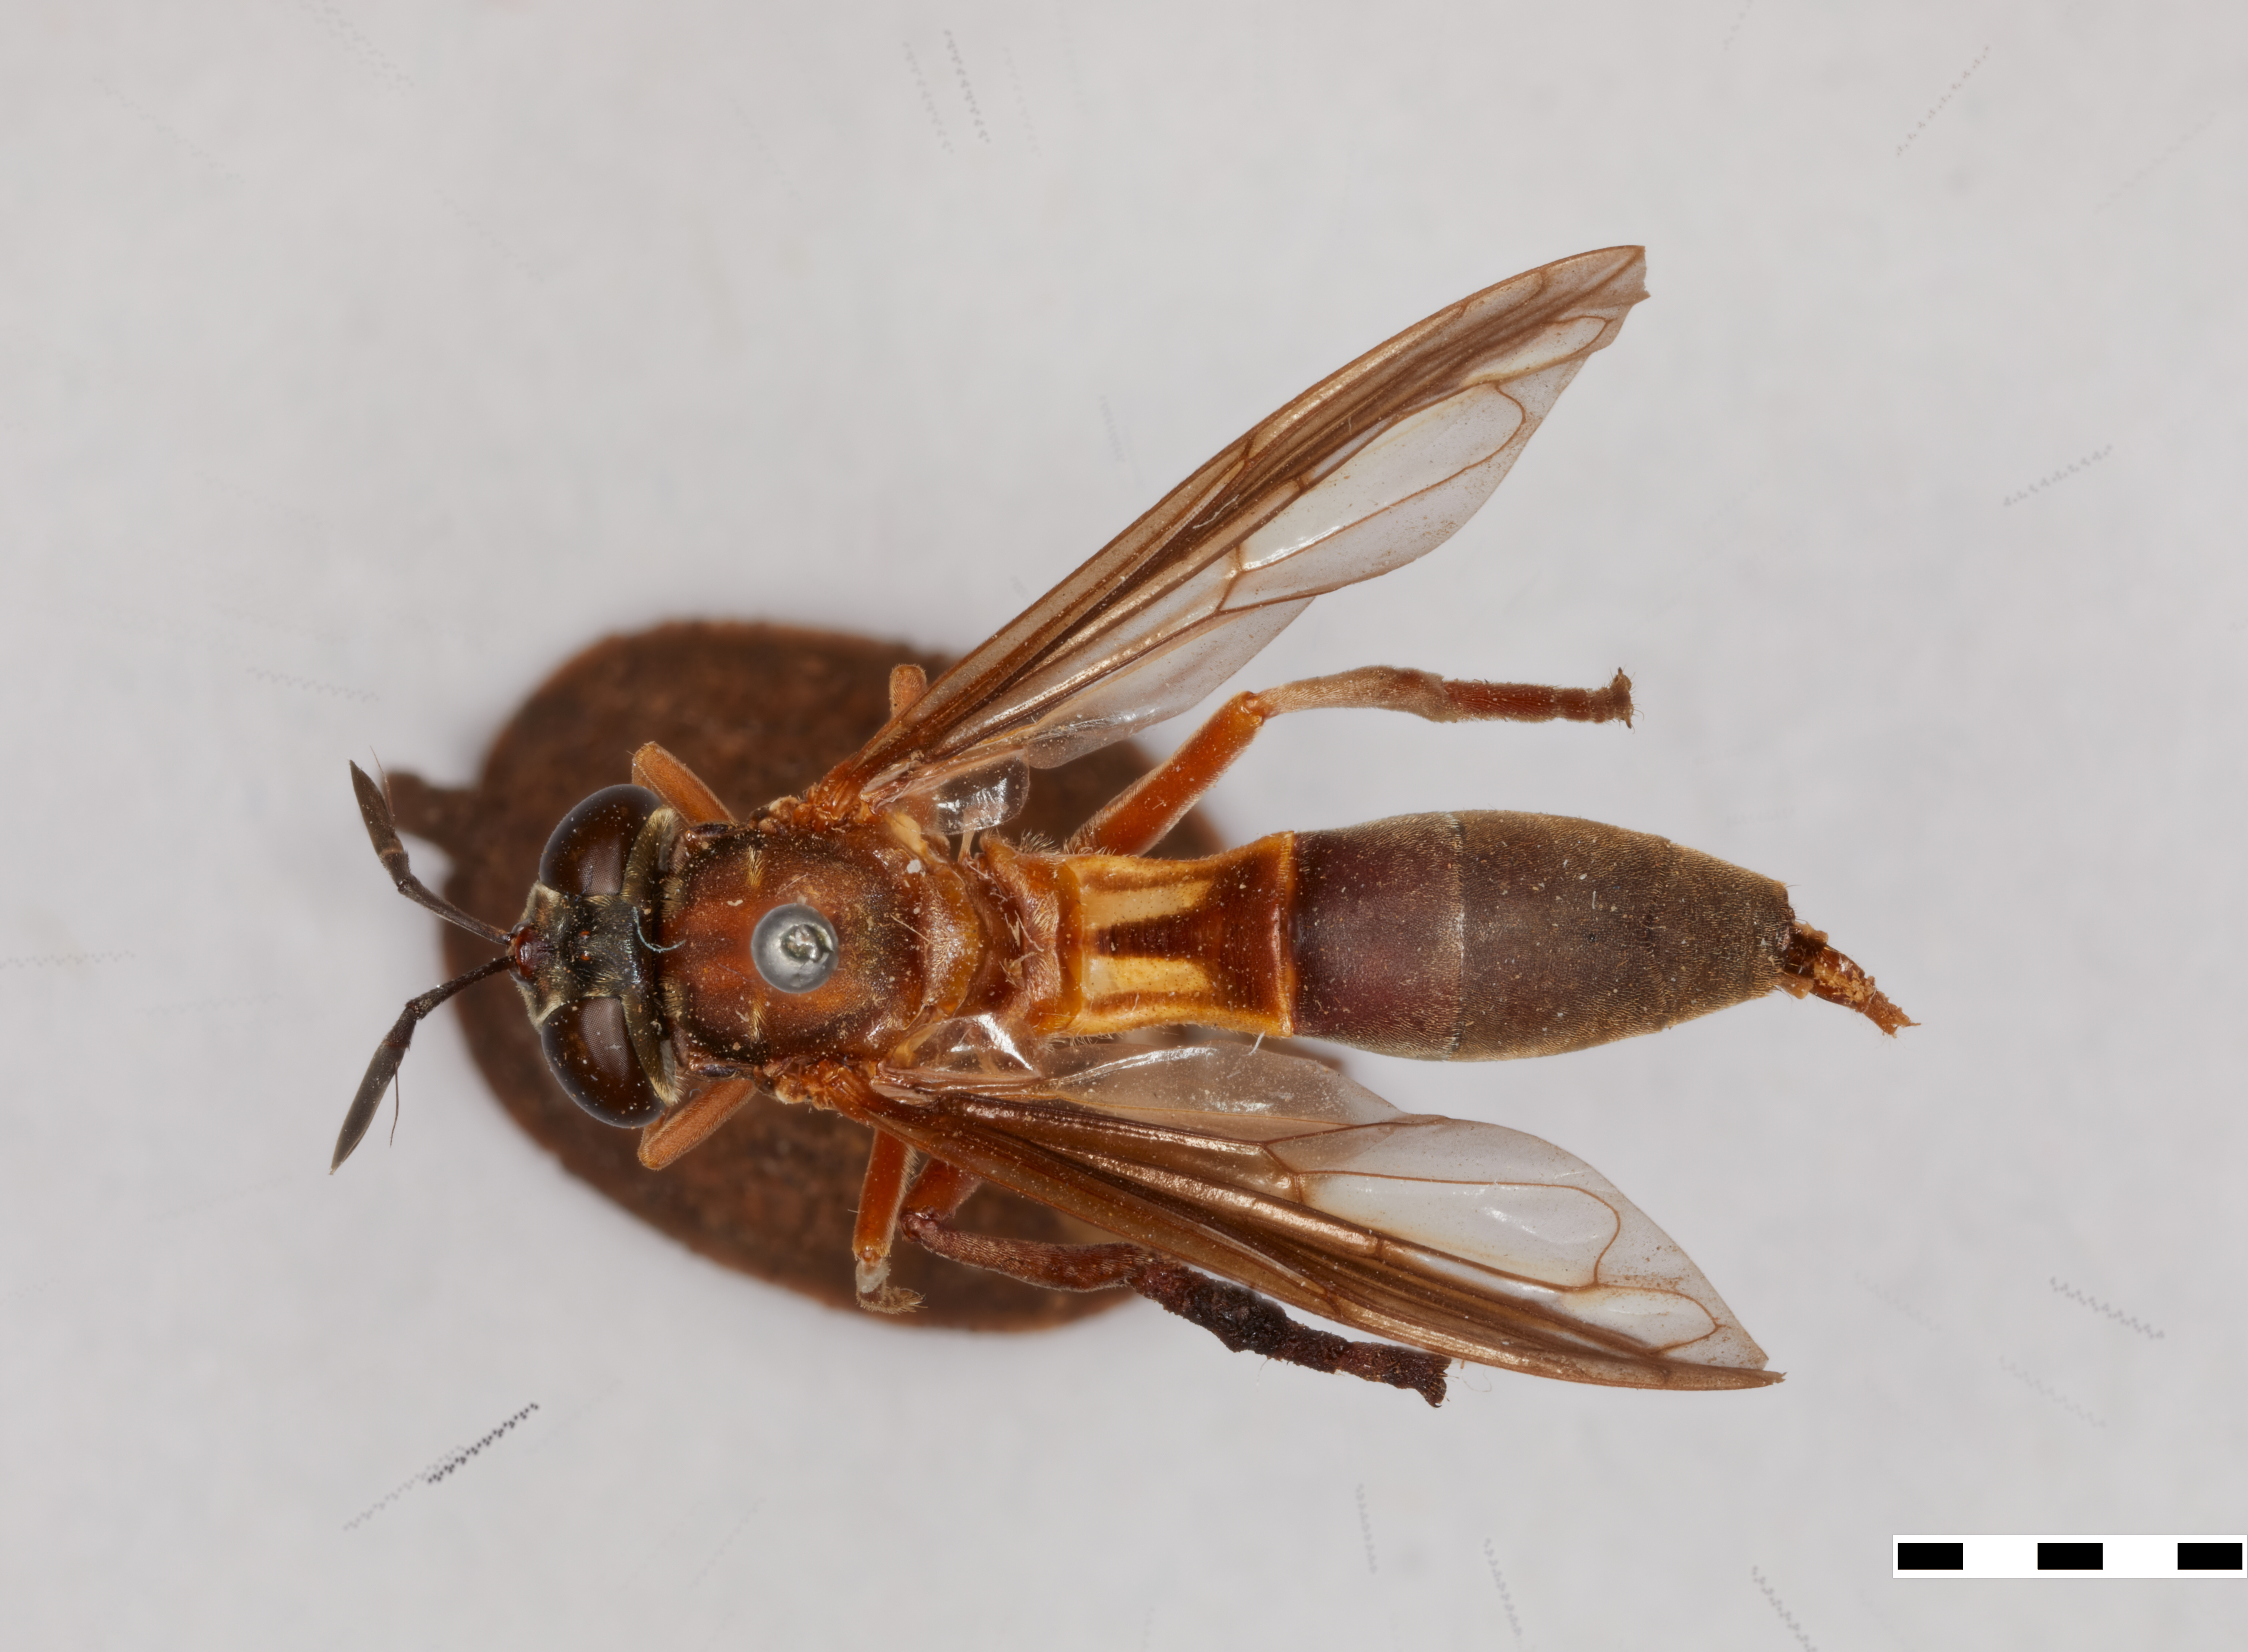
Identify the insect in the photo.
Microdon diaphanus
